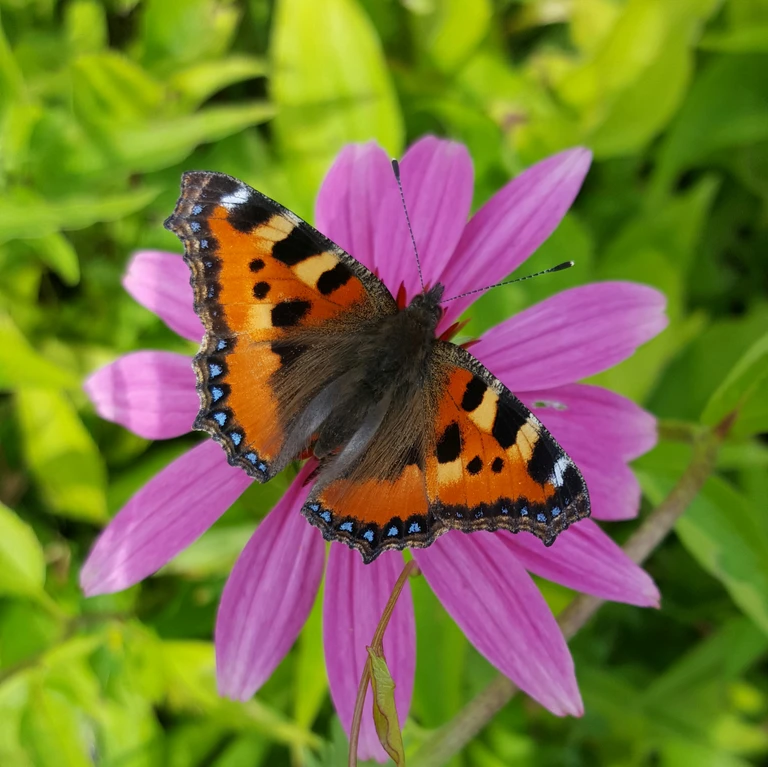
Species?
Aglais urticae
